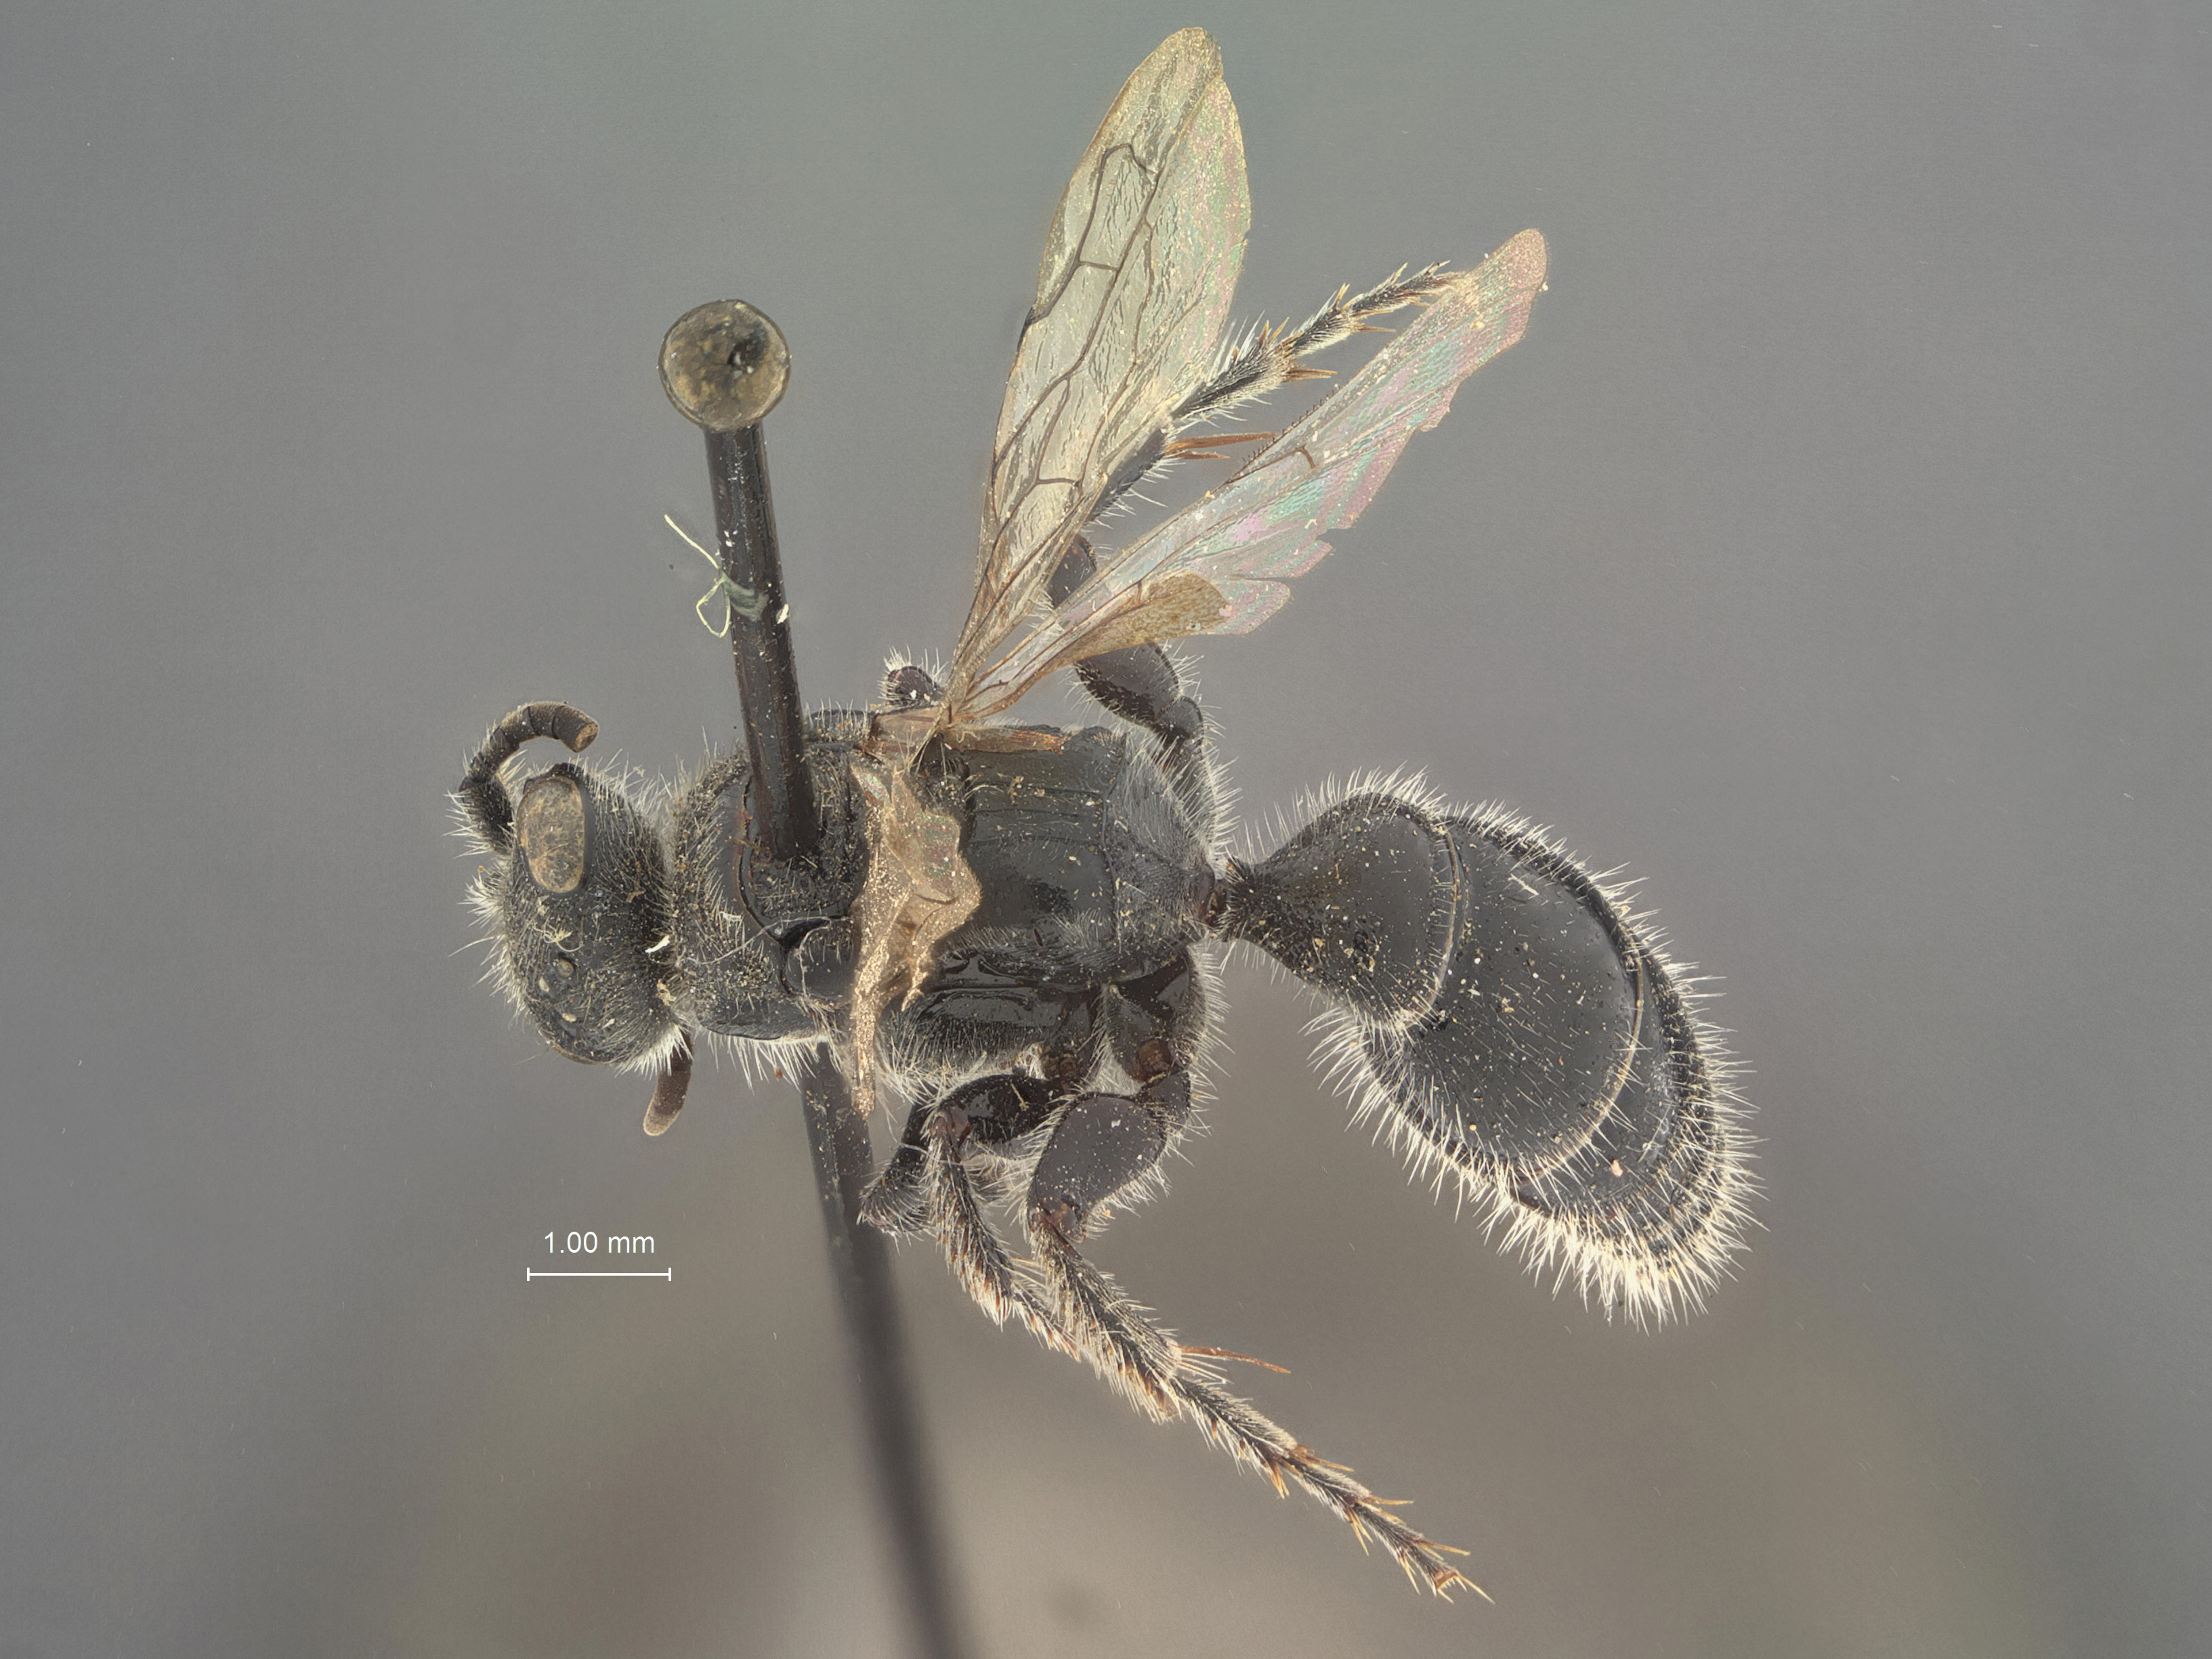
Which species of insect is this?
Tiphia canamexica
